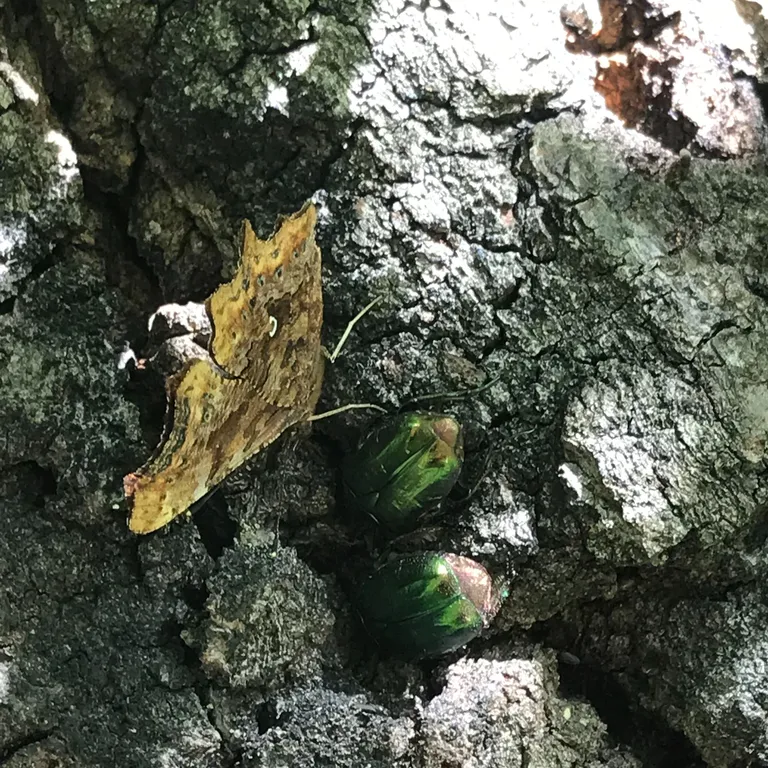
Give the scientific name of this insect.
Polygonia c-album
